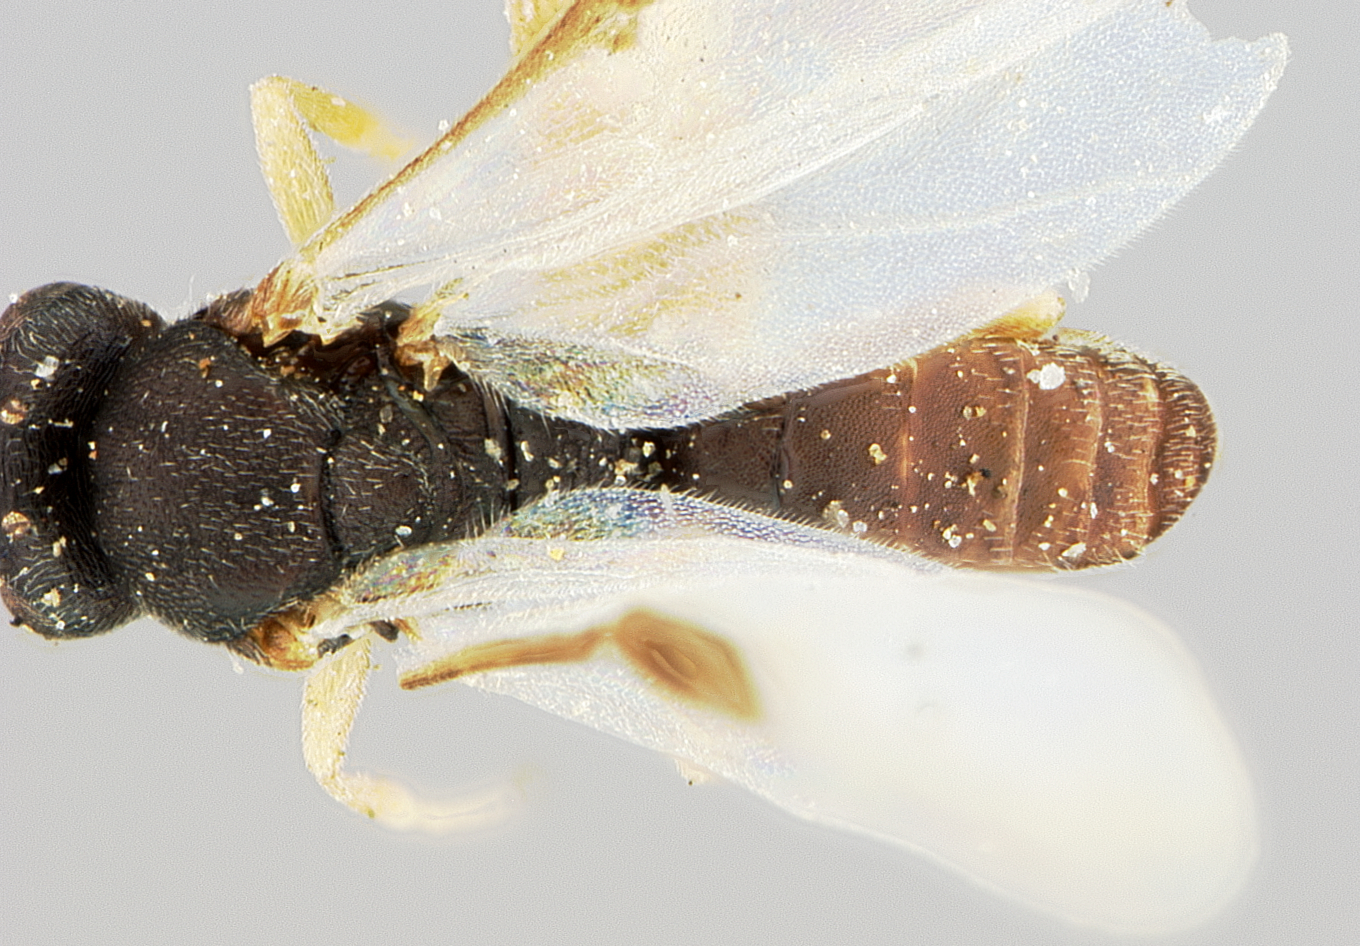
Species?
Elasmosoma bakeri
